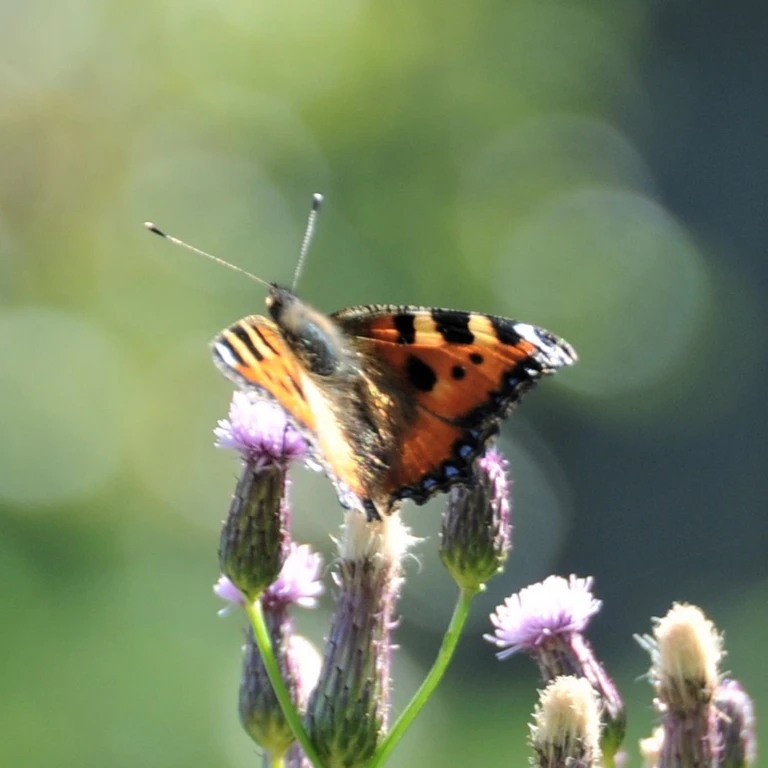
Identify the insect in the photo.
Aglais urticae
